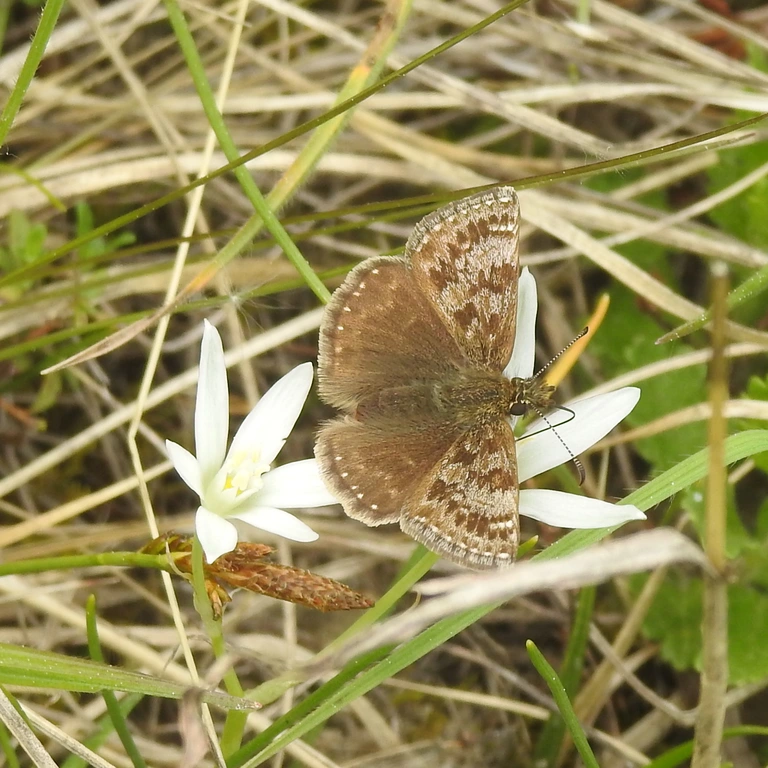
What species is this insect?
Erynnis tages
